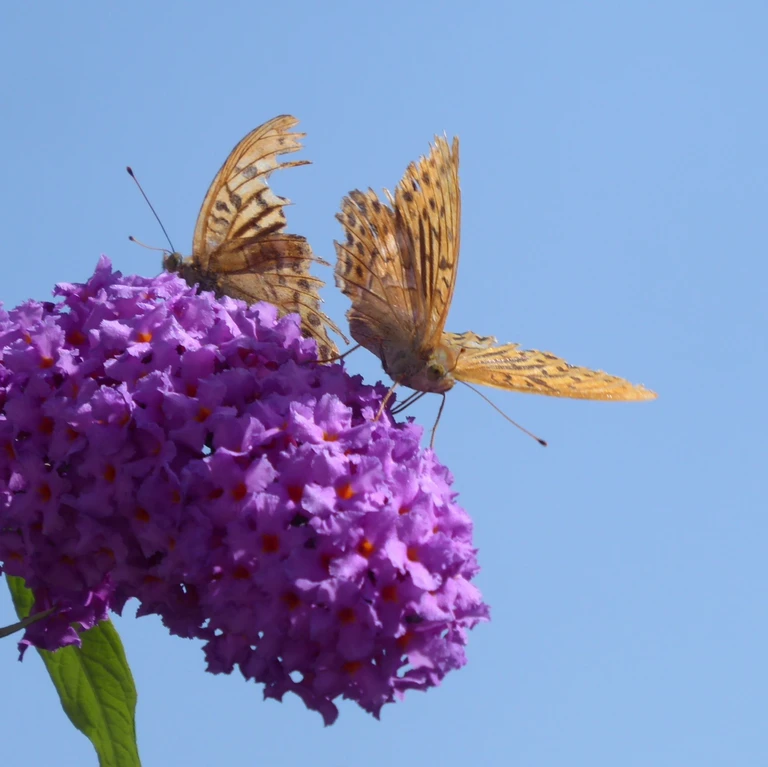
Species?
Argynnis paphia
